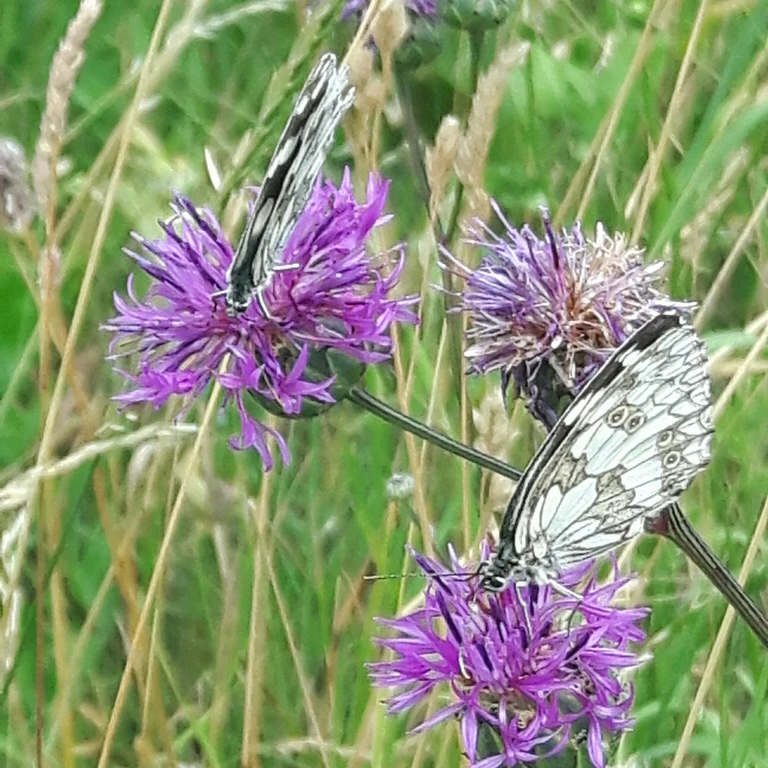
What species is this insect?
Melanargia galathea
